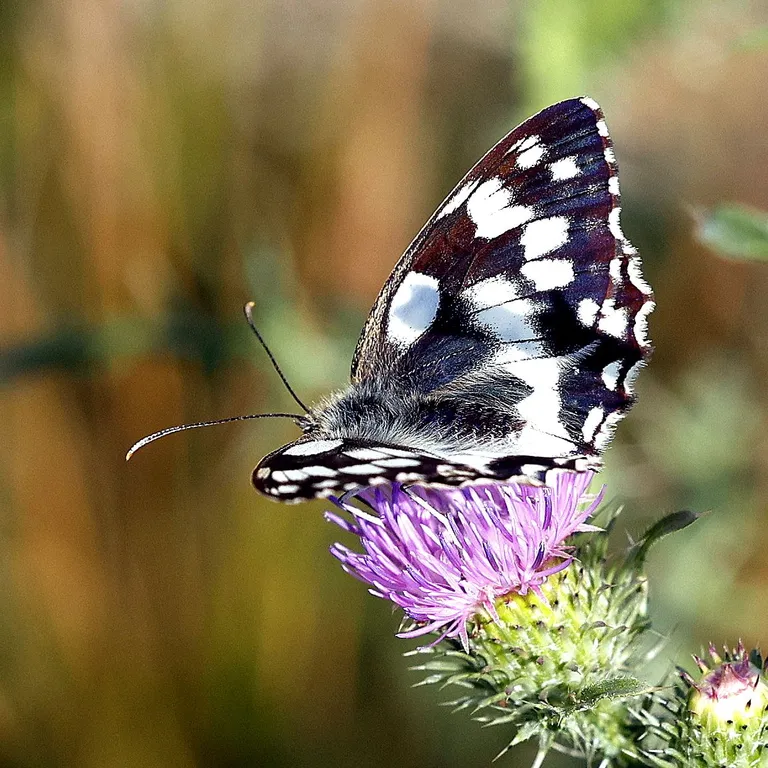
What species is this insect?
Melanargia galathea
